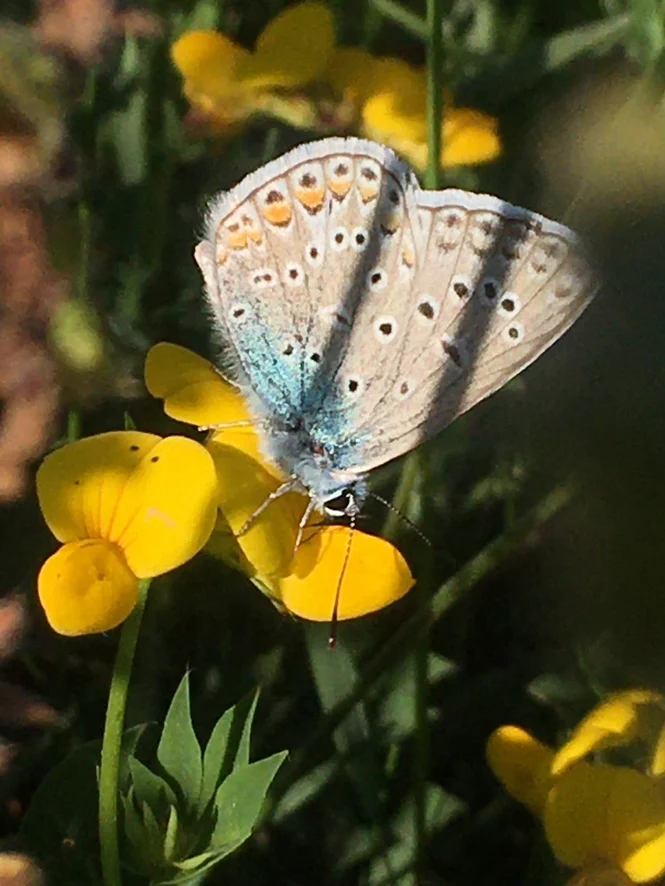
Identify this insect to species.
Polyommatus icarus
